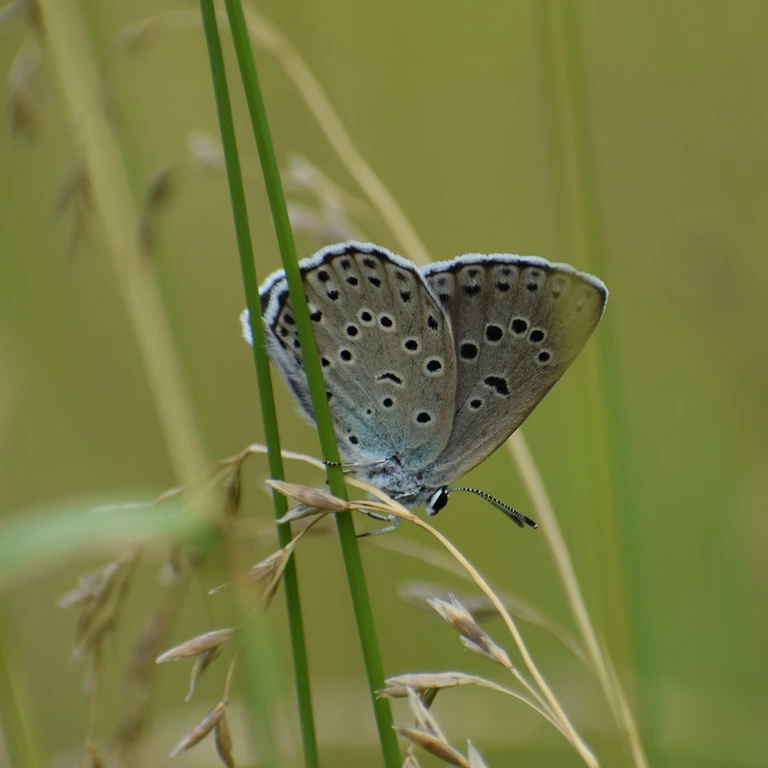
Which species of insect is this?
Phengaris arion (also Maculinea arion)
